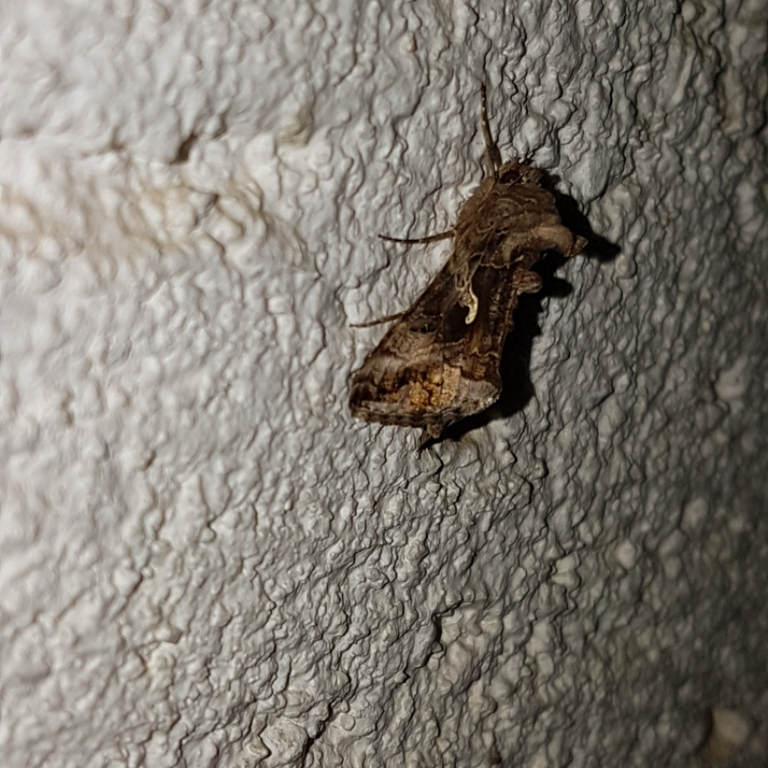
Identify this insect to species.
Autographa gamma
